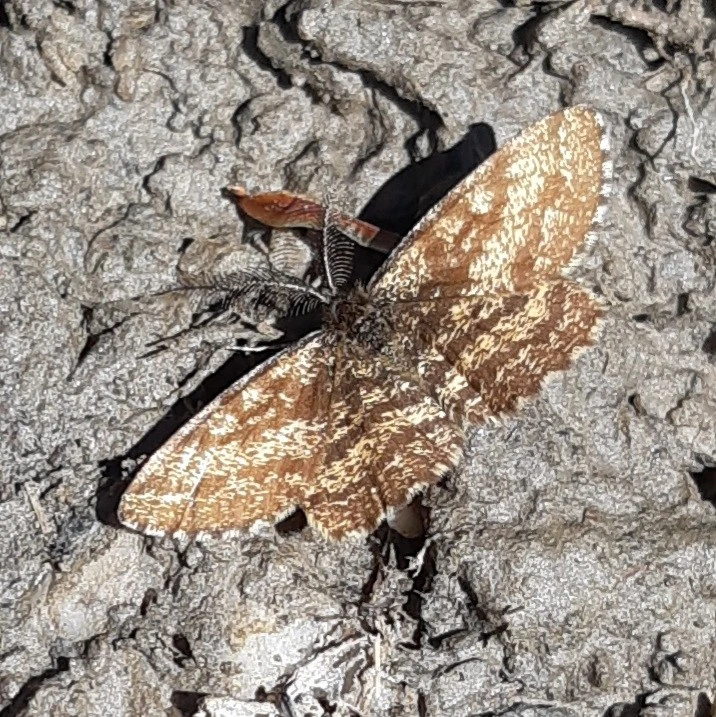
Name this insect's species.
Ematurga atomaria
